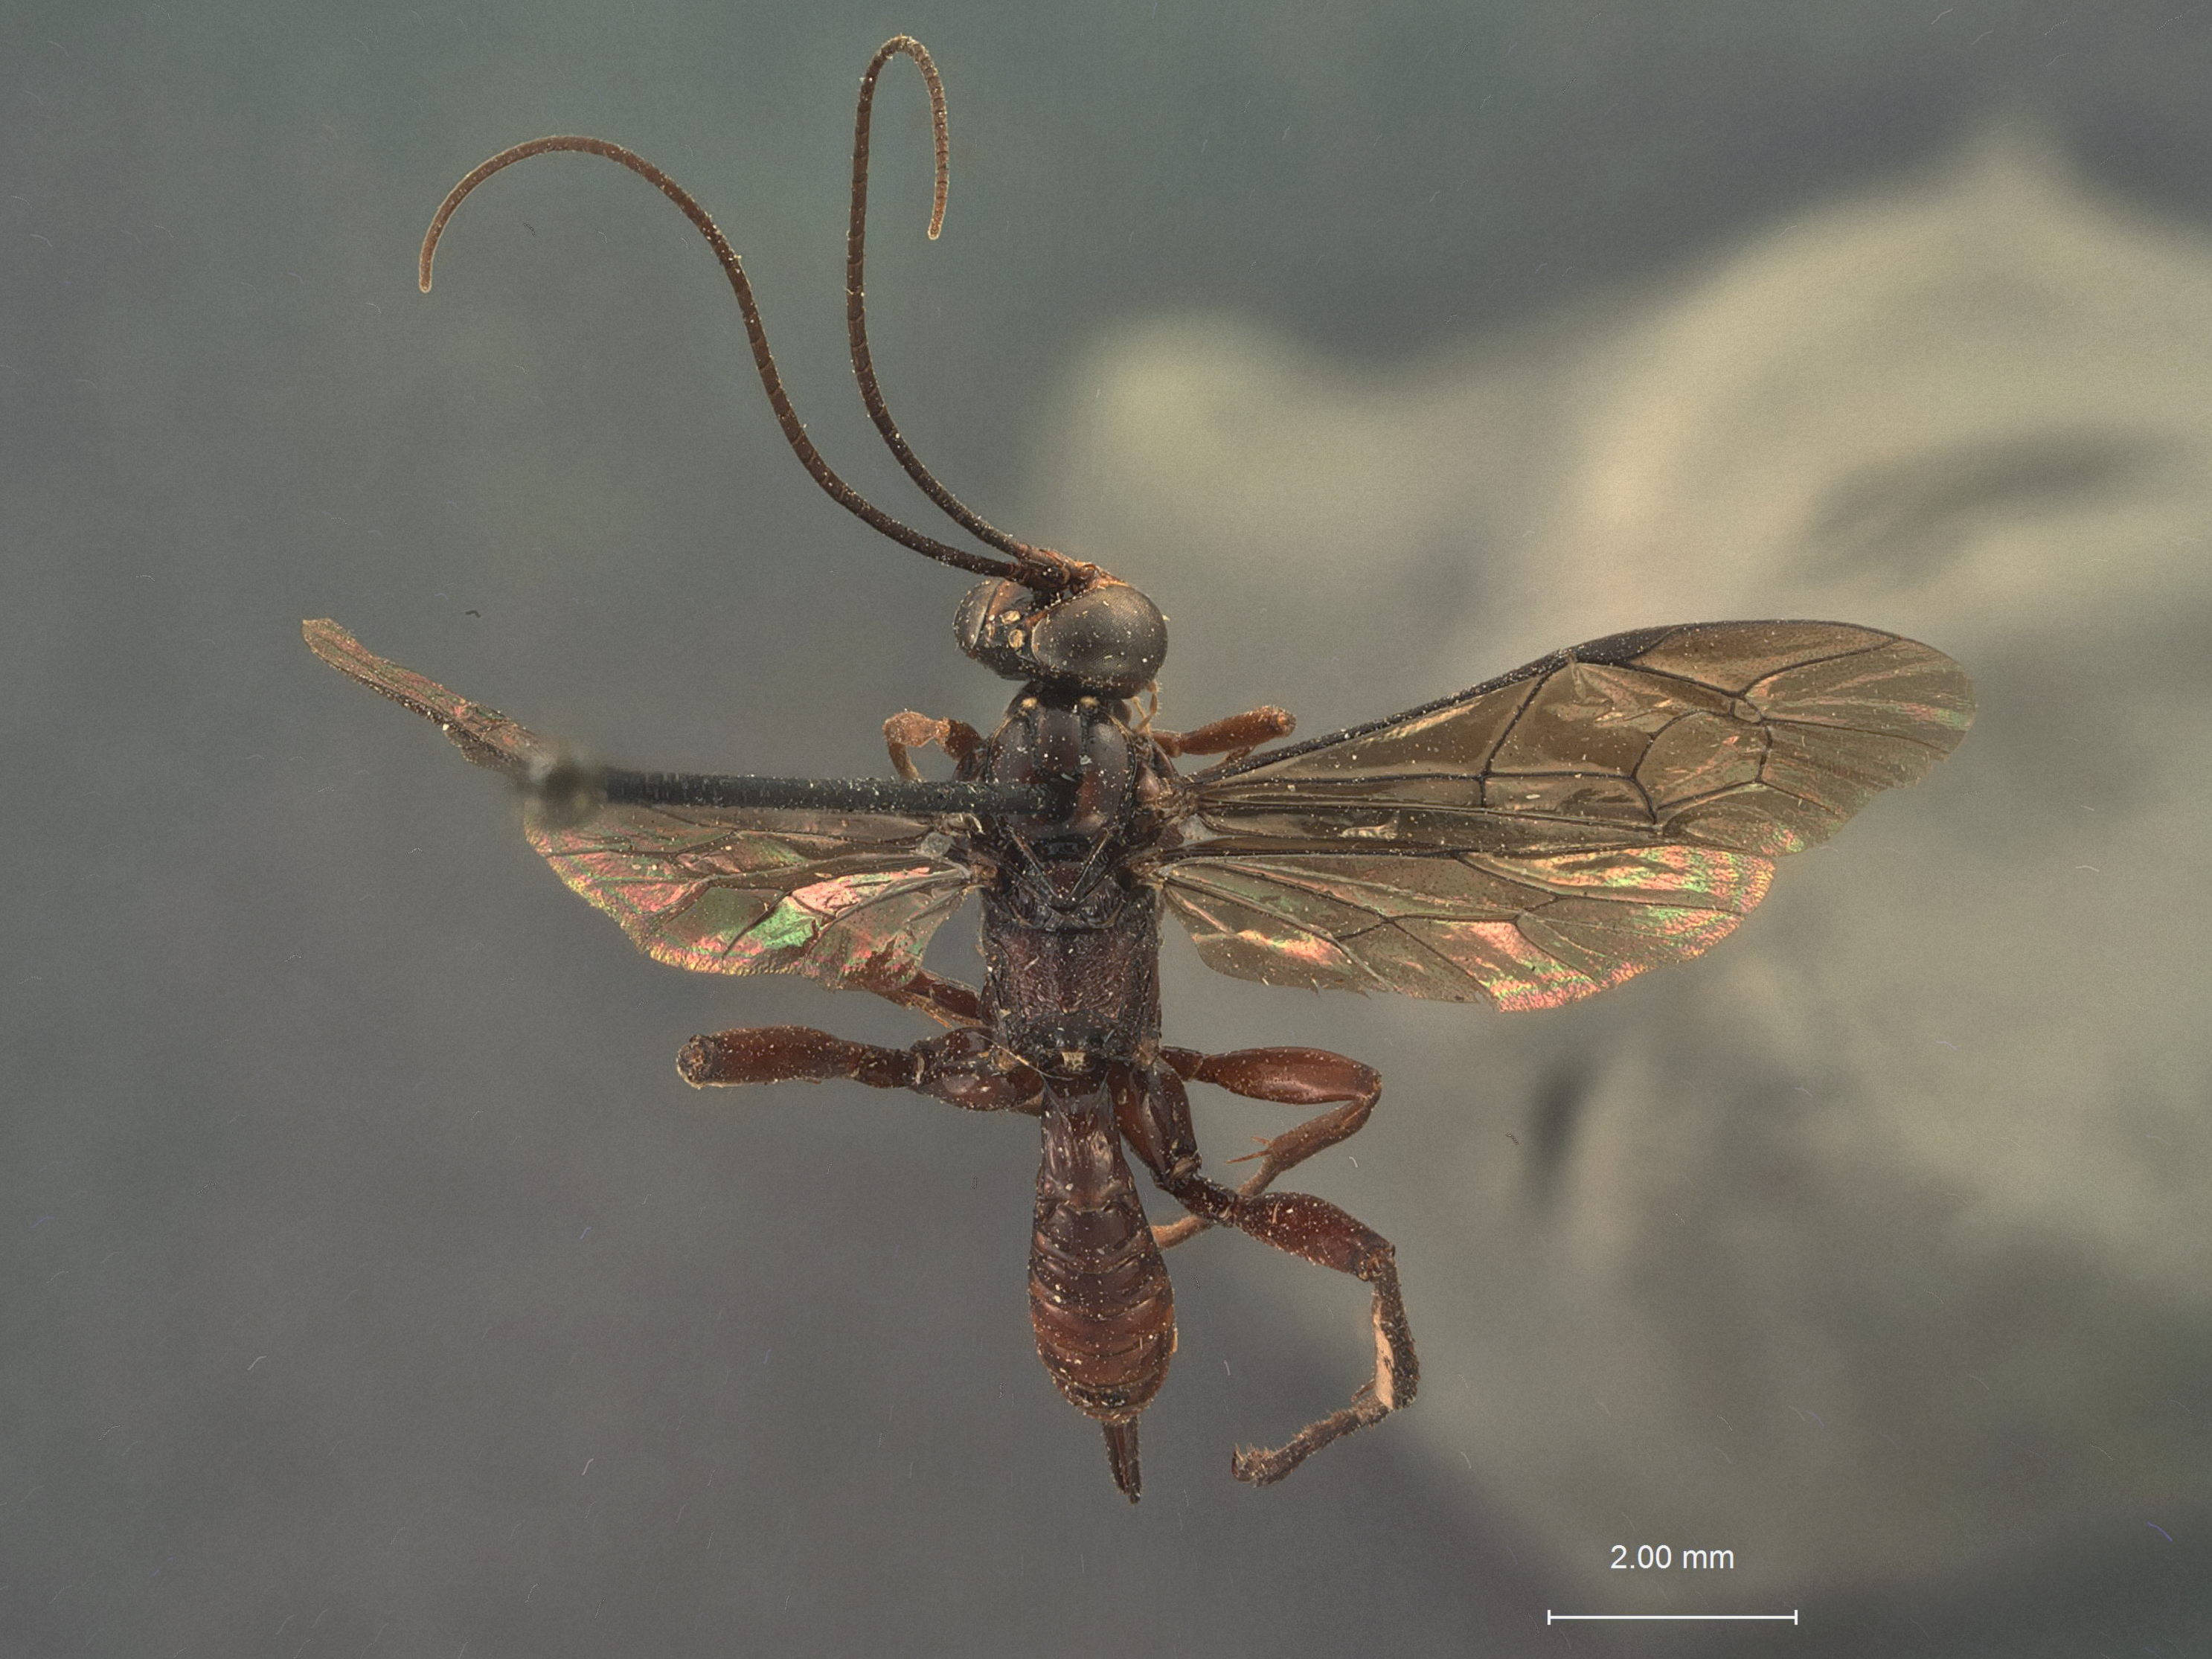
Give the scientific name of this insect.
Lissopimpla nigricans
